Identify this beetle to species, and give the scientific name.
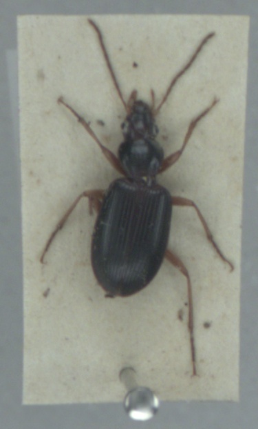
Paranchus albipes
